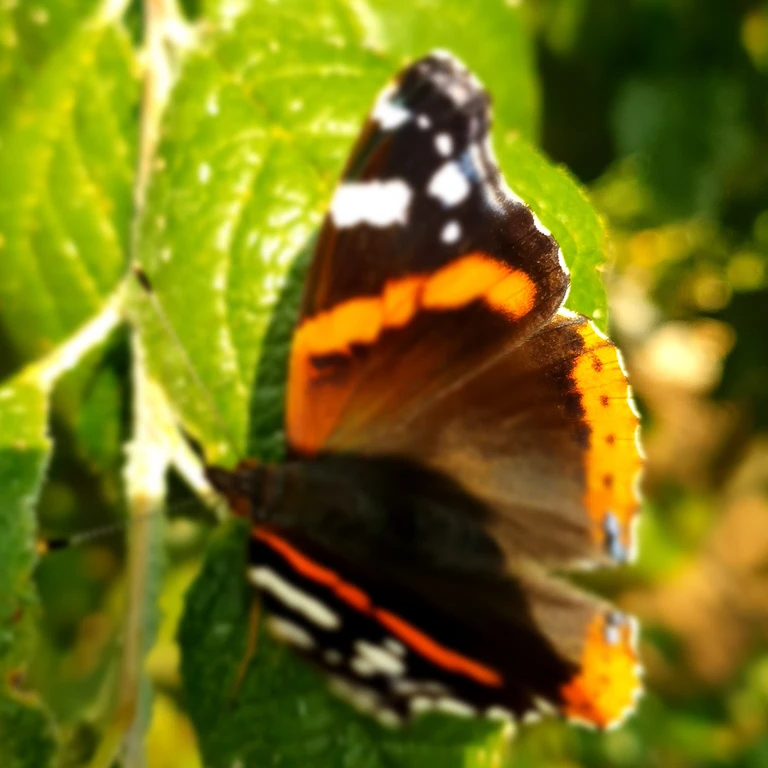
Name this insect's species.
Vanessa atalanta
